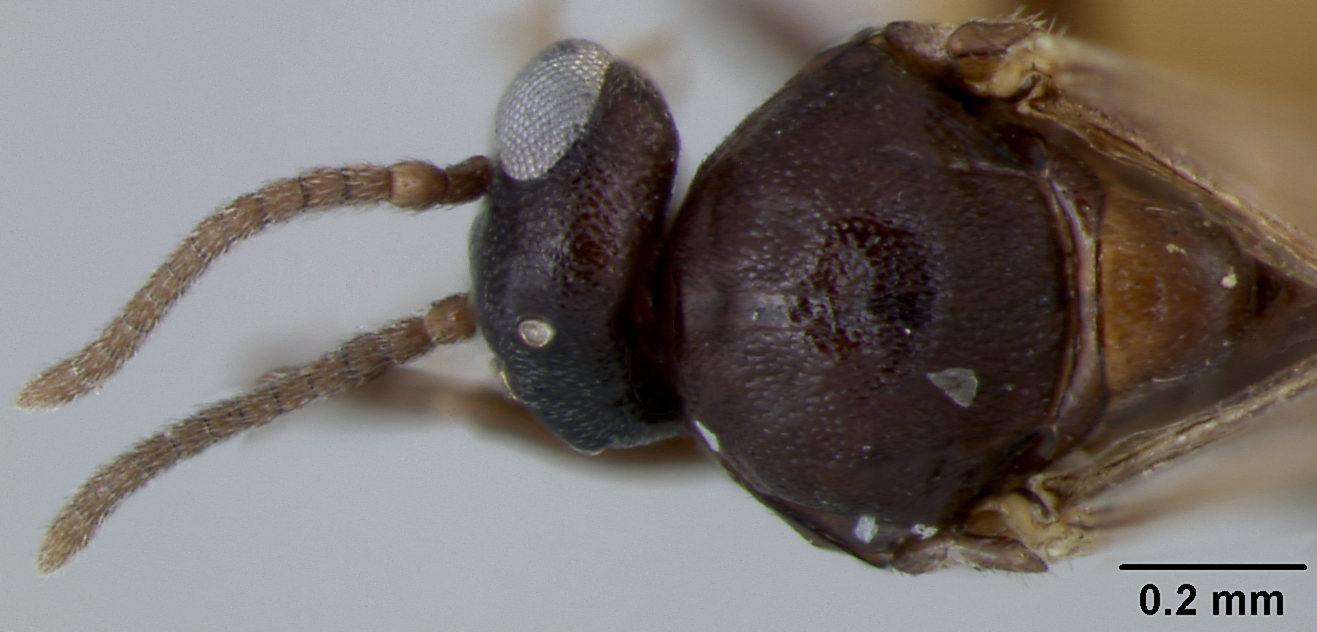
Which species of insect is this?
Iridomyrmex sororis
